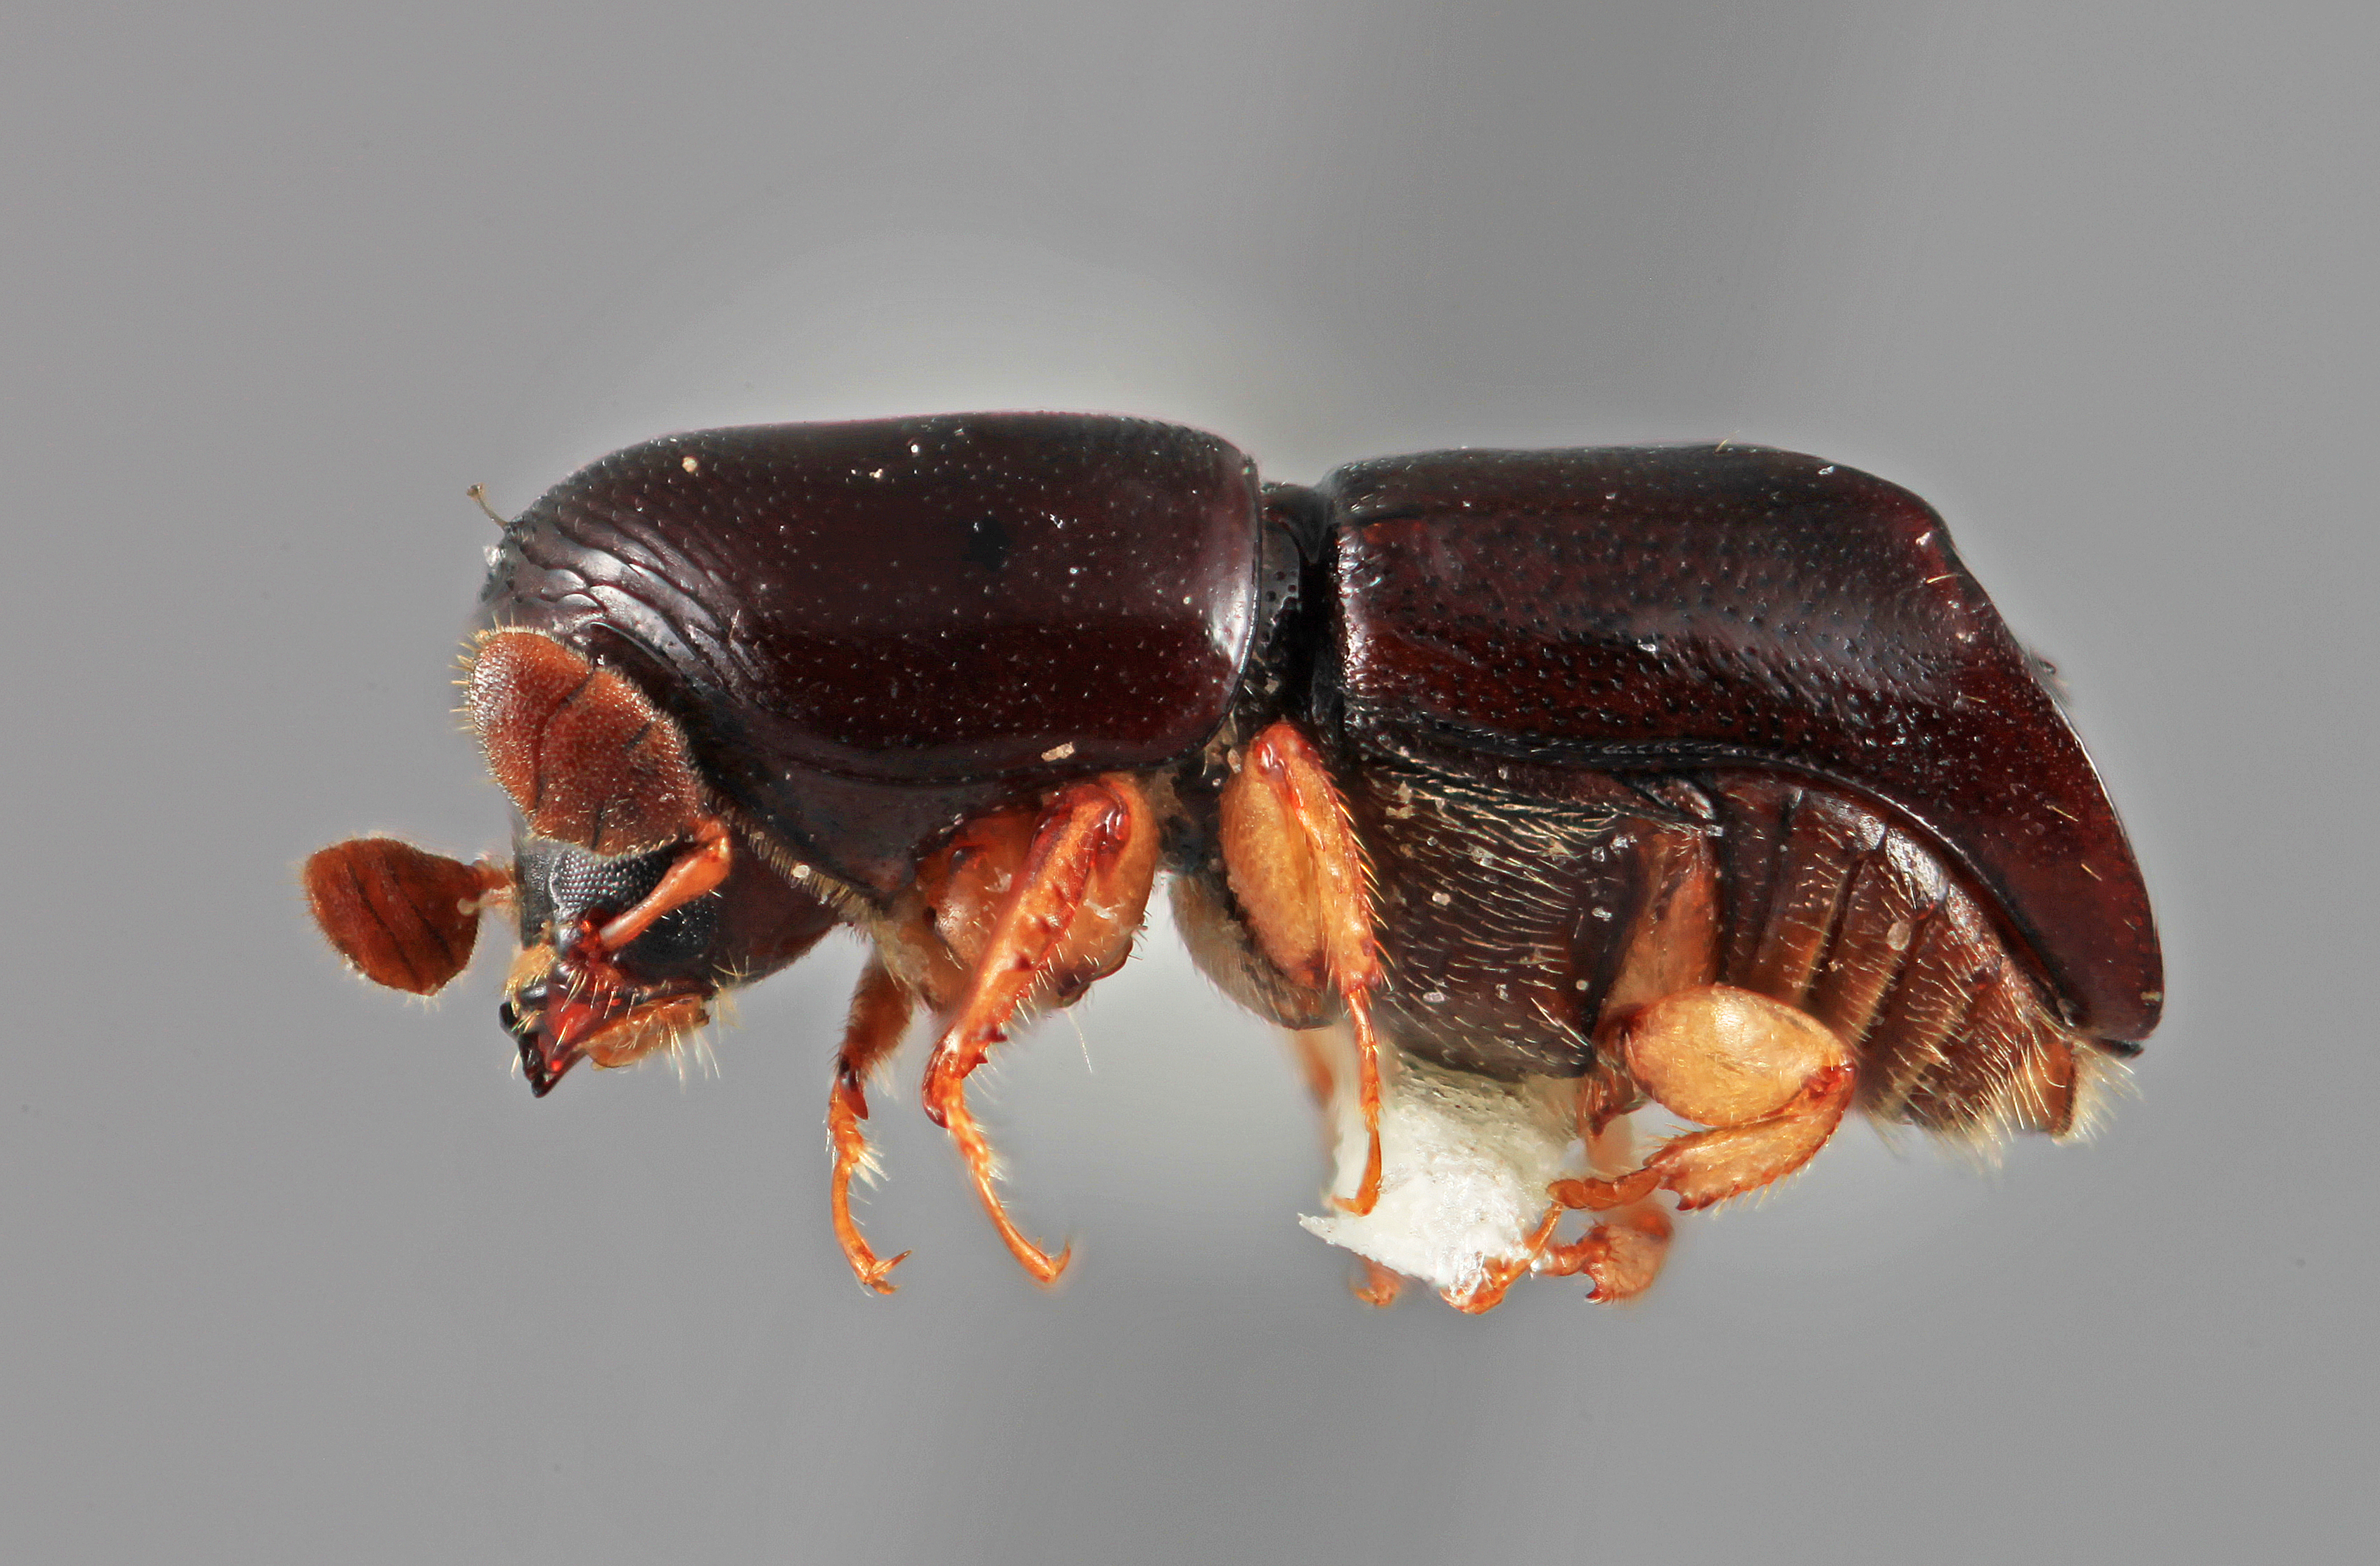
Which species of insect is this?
Amphicranus quadridens
